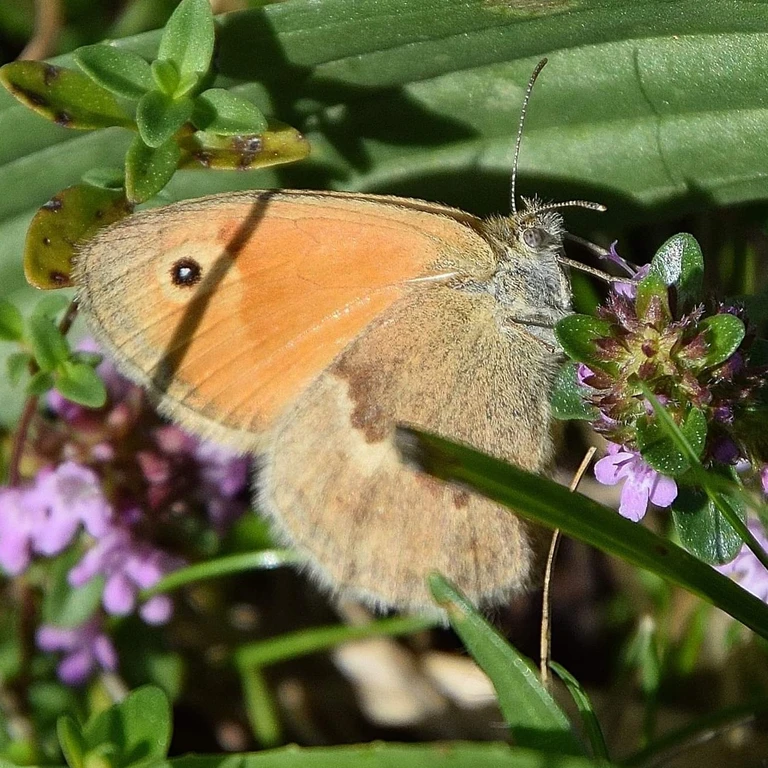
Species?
Coenonympha pamphilus
